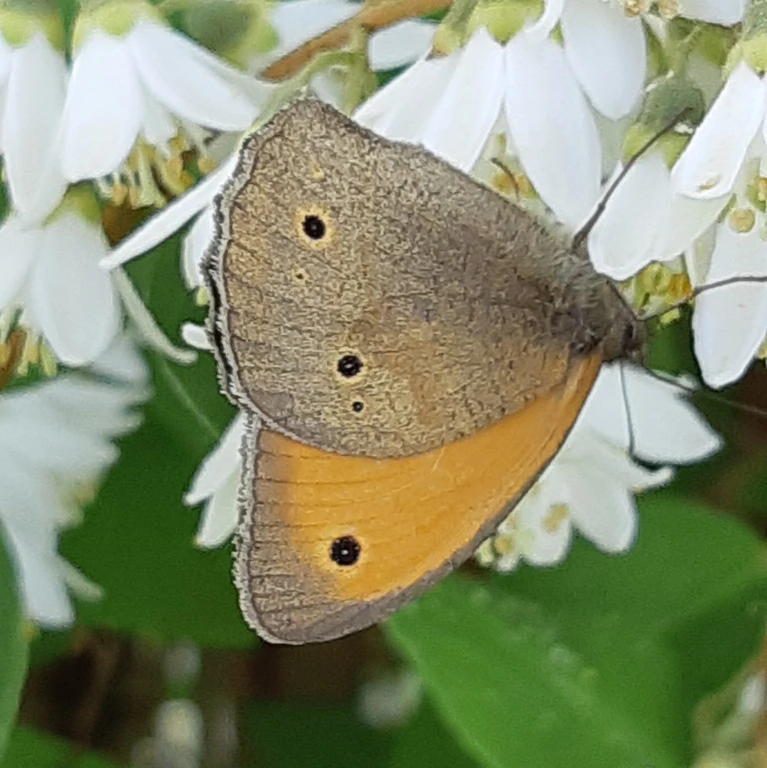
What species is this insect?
Maniola jurtina
